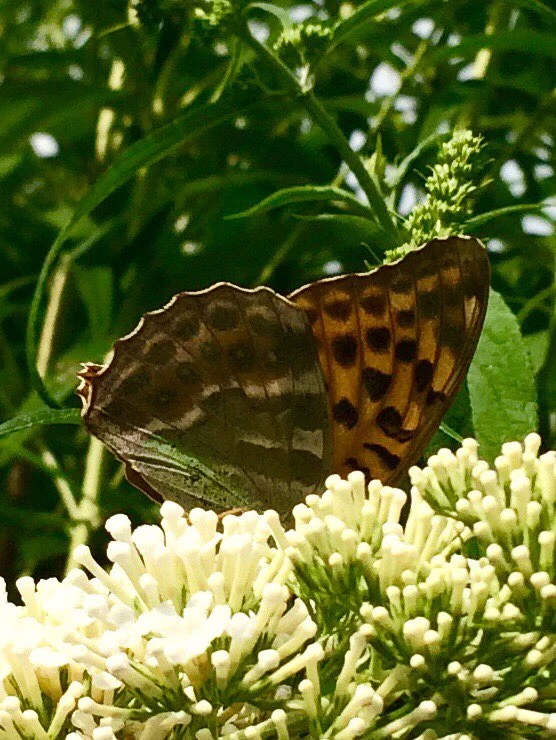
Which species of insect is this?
Argynnis paphia
